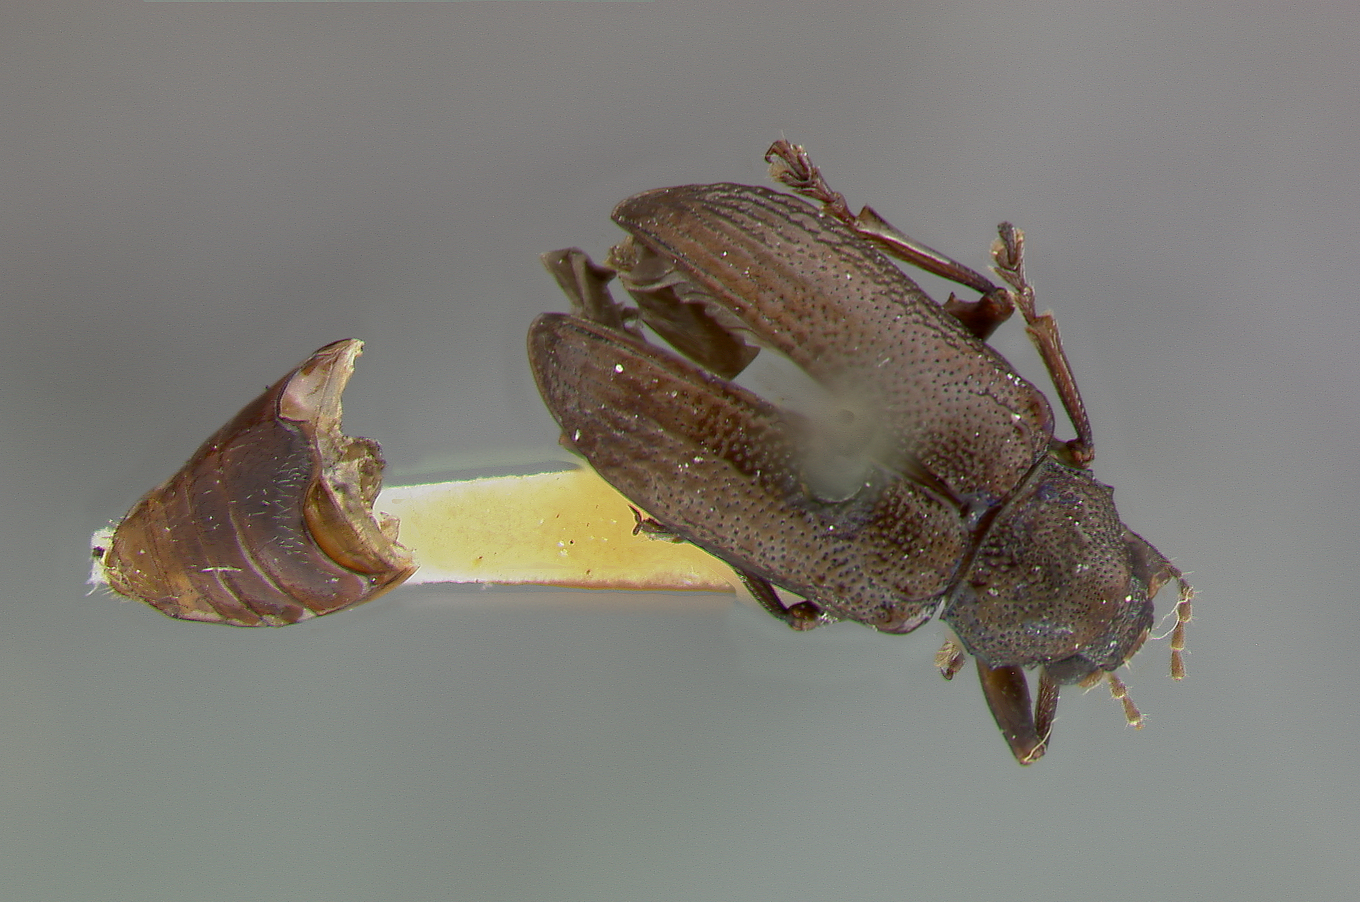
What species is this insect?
Alethaxius semicostatus
